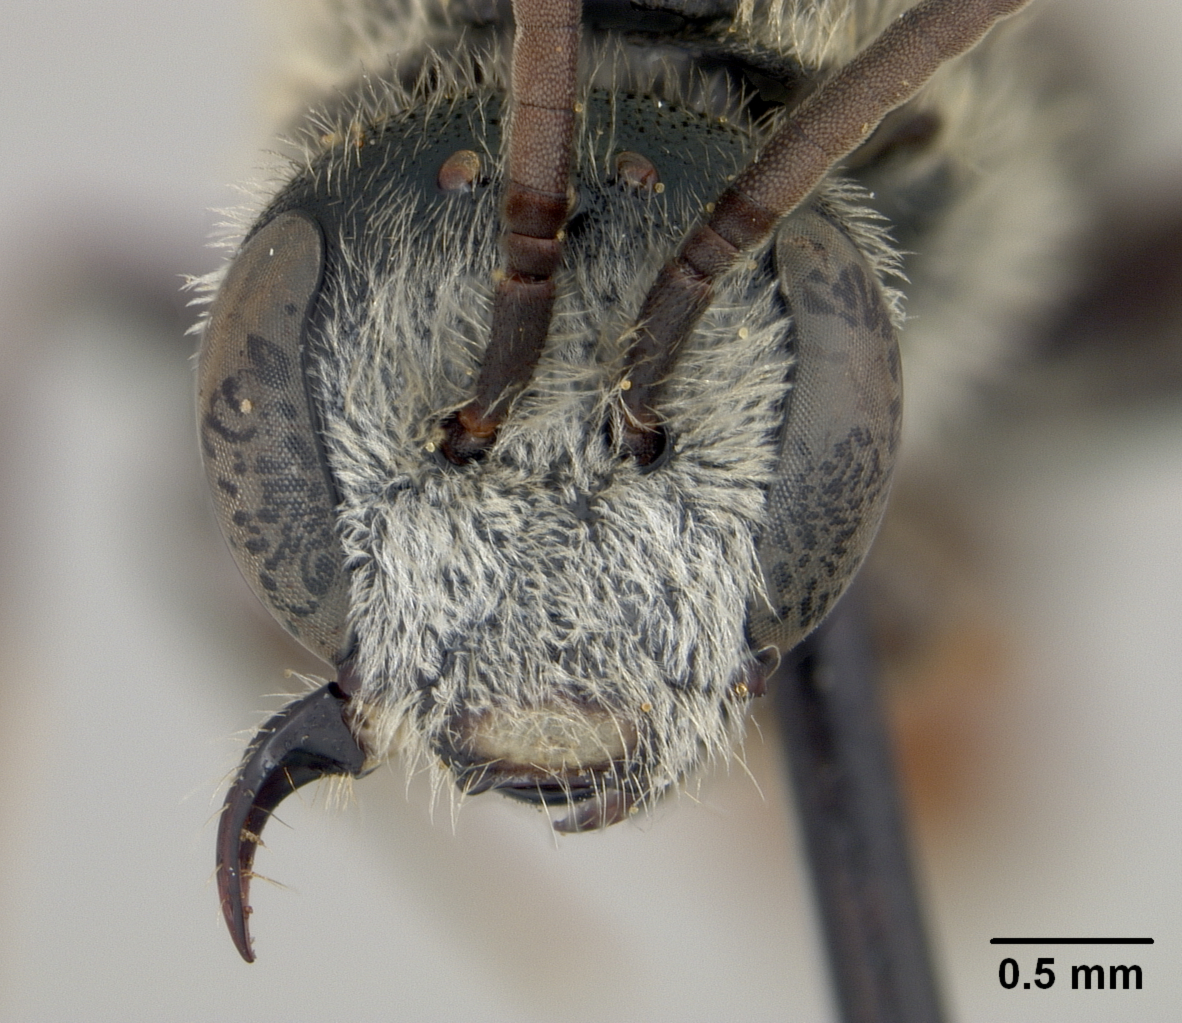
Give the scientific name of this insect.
Halictus lutzenkoi
